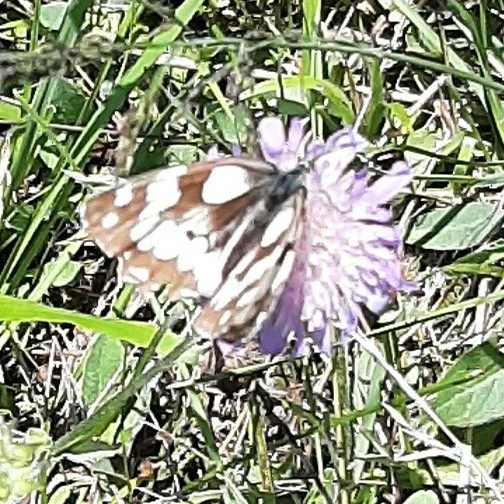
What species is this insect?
Melanargia galathea
